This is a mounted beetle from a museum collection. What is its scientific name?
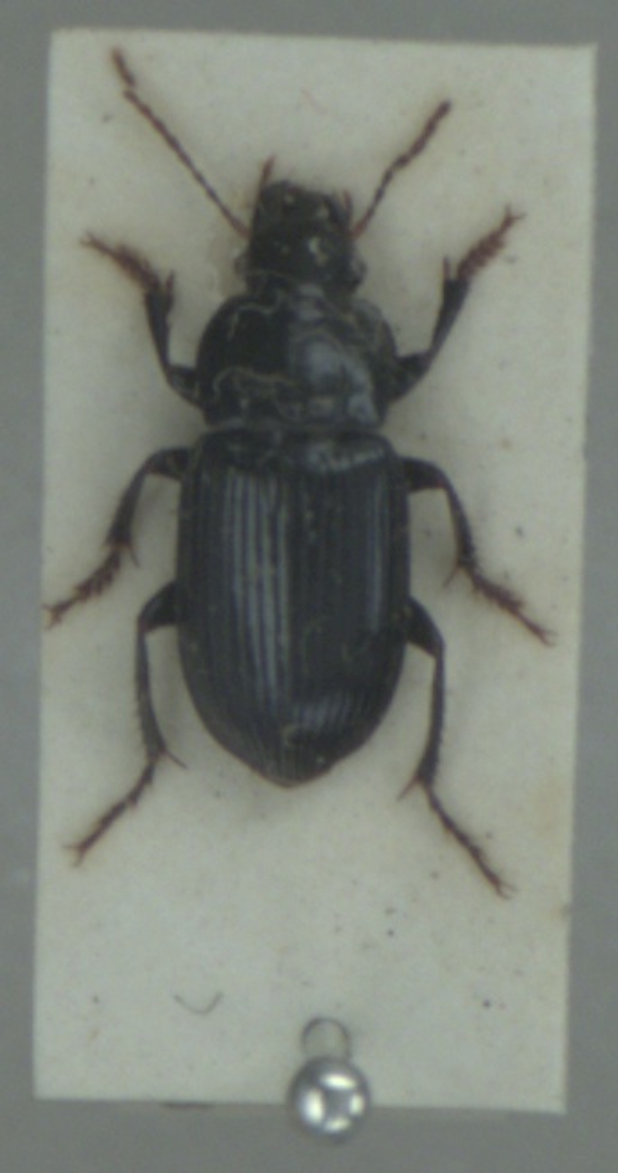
Harpalus rufipalpis
